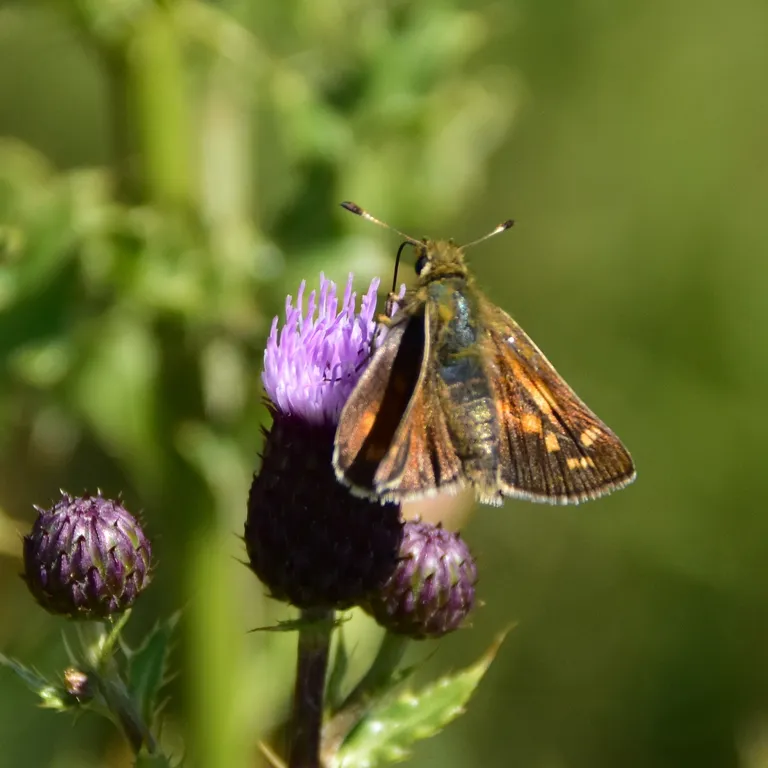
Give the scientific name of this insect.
Hesperia comma
